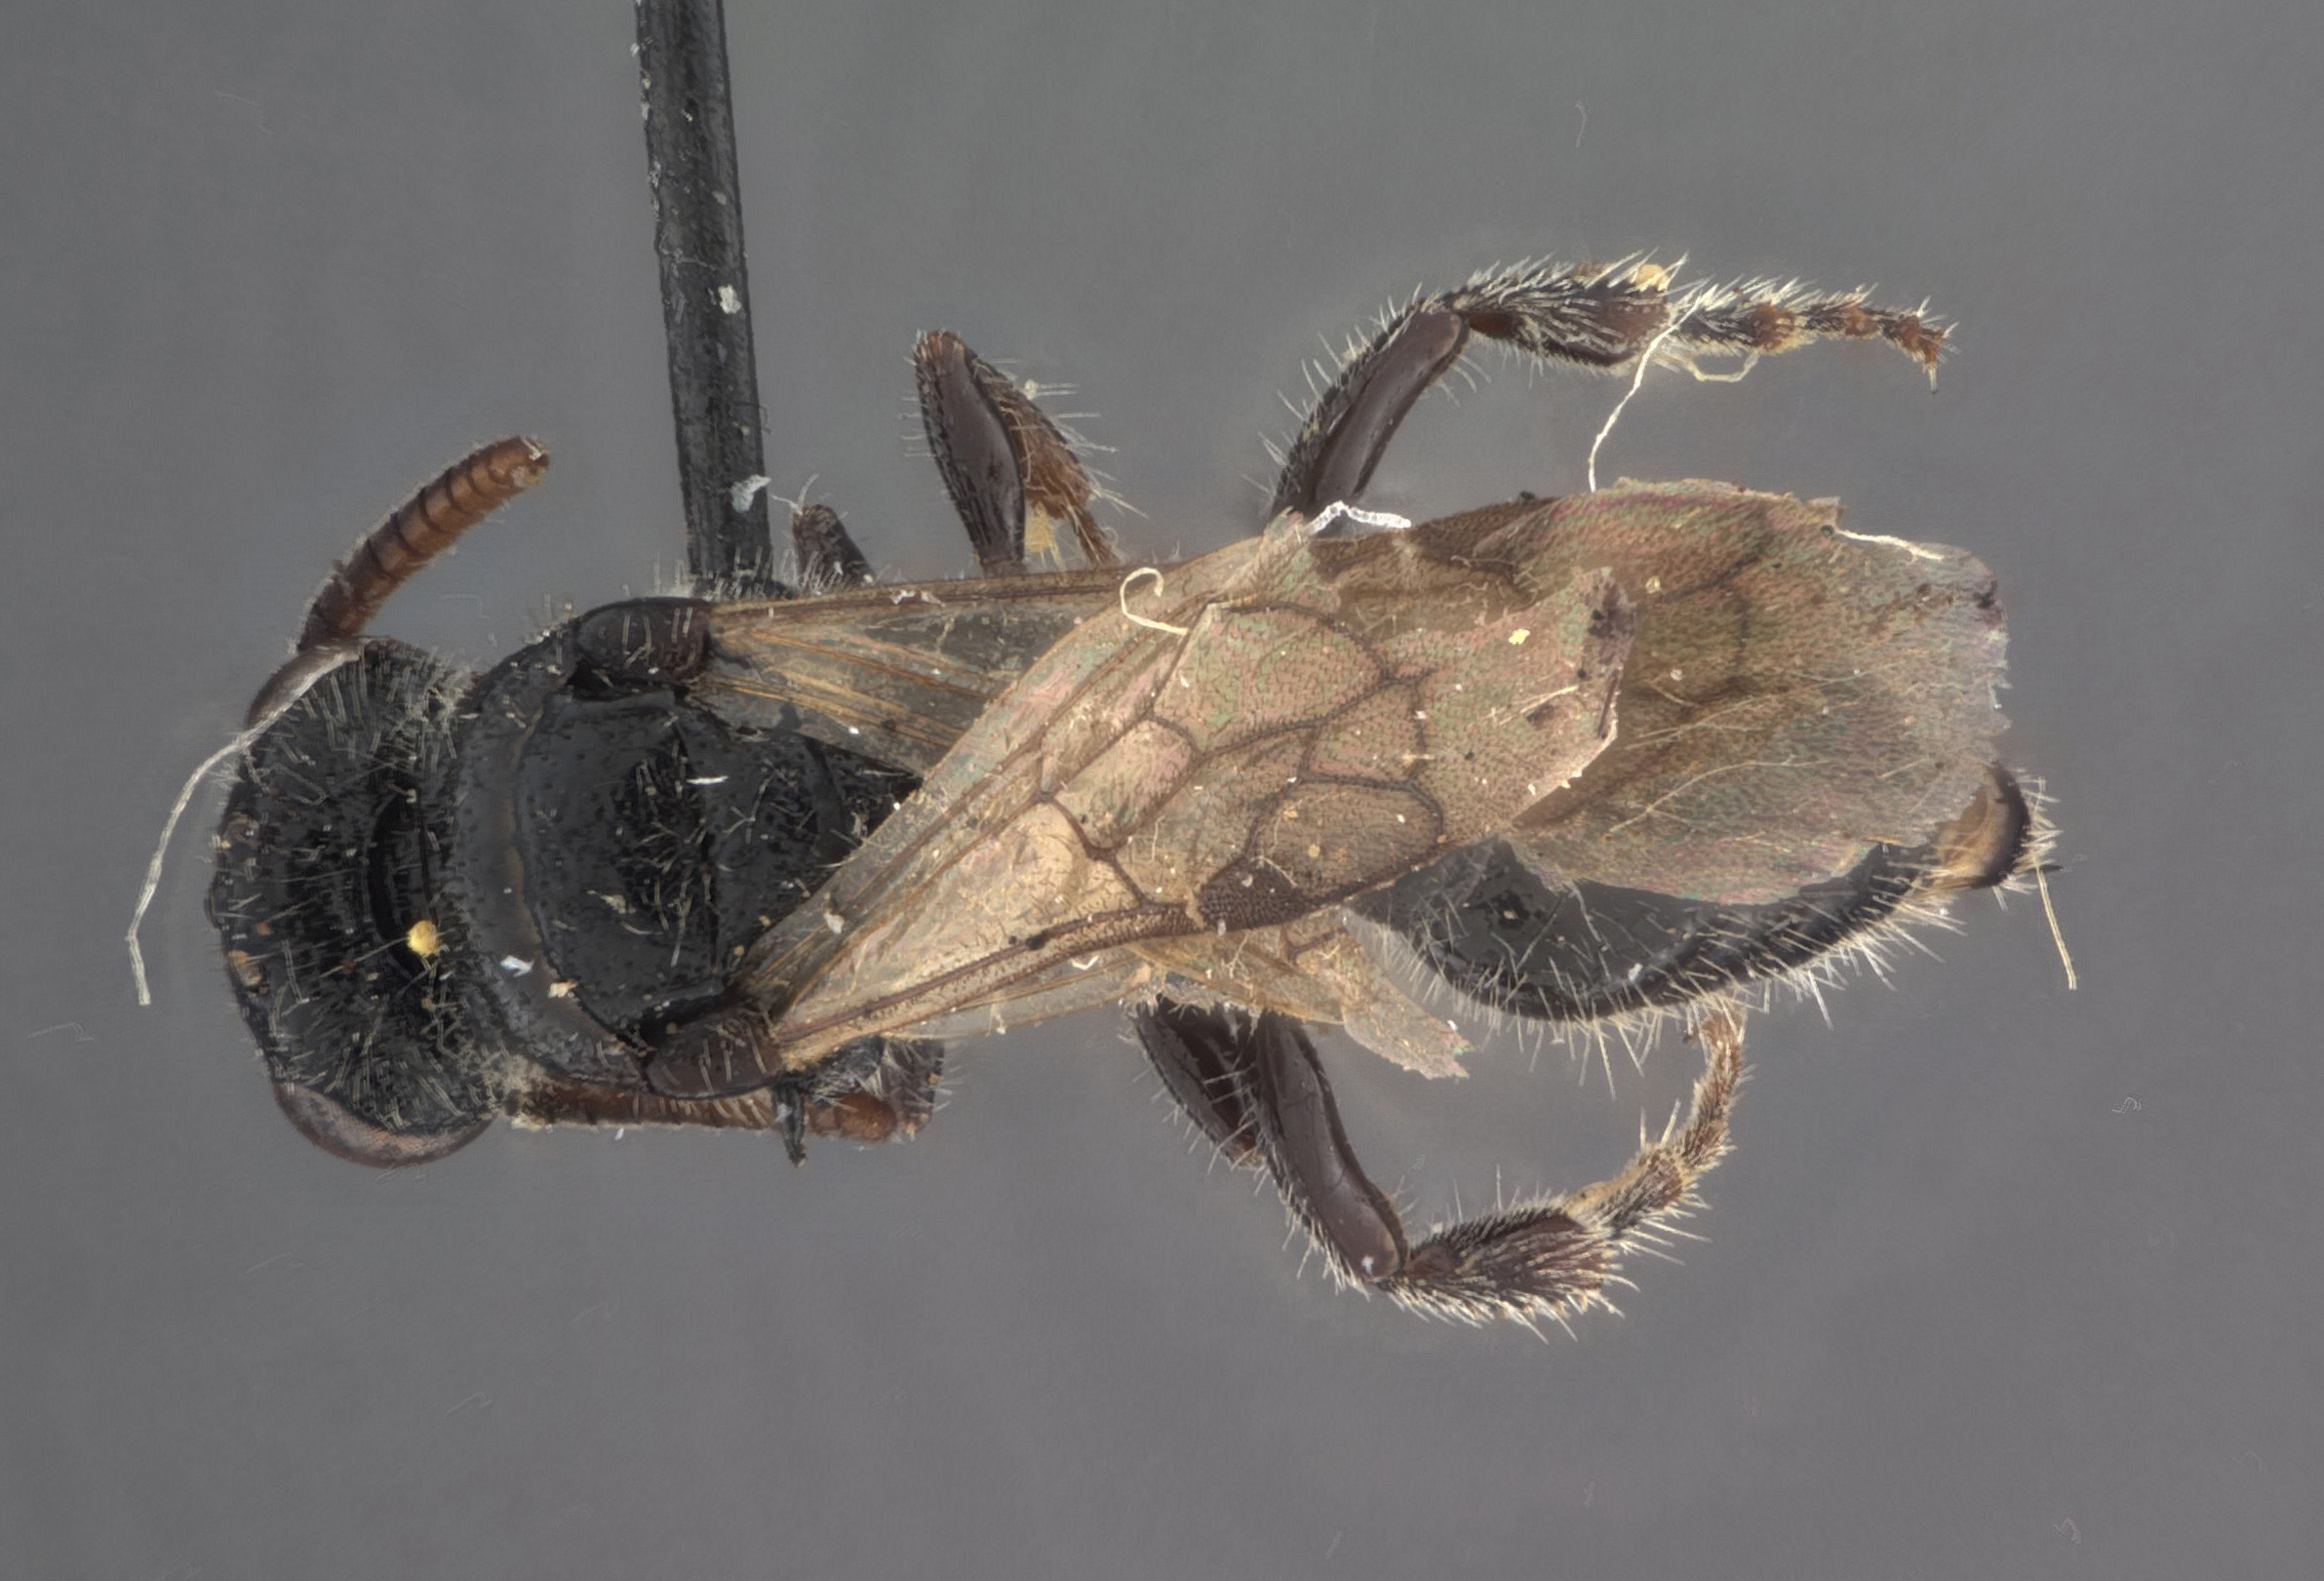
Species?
Tiphia veracruzae
